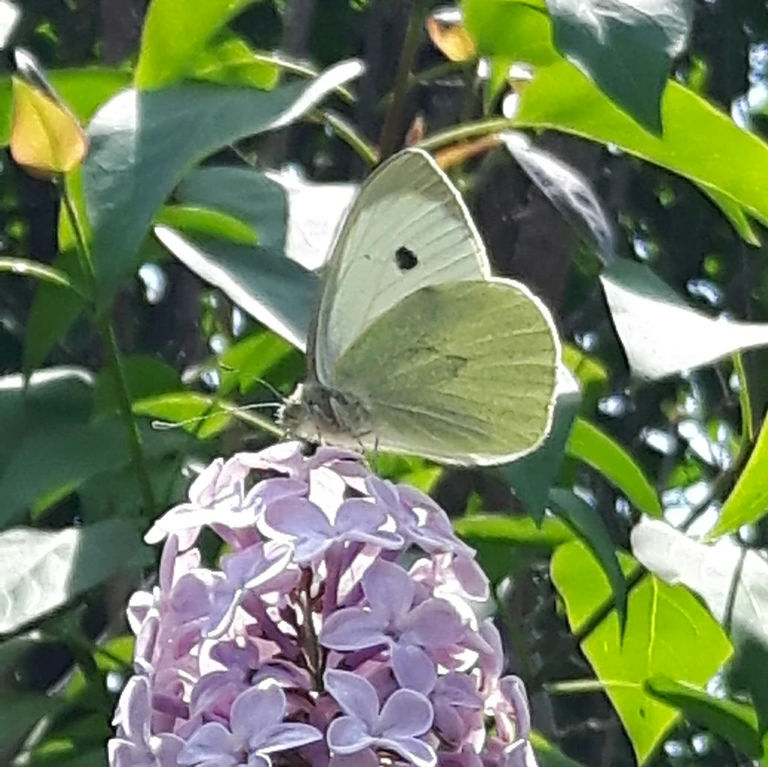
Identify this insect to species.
Pieris brassicae
